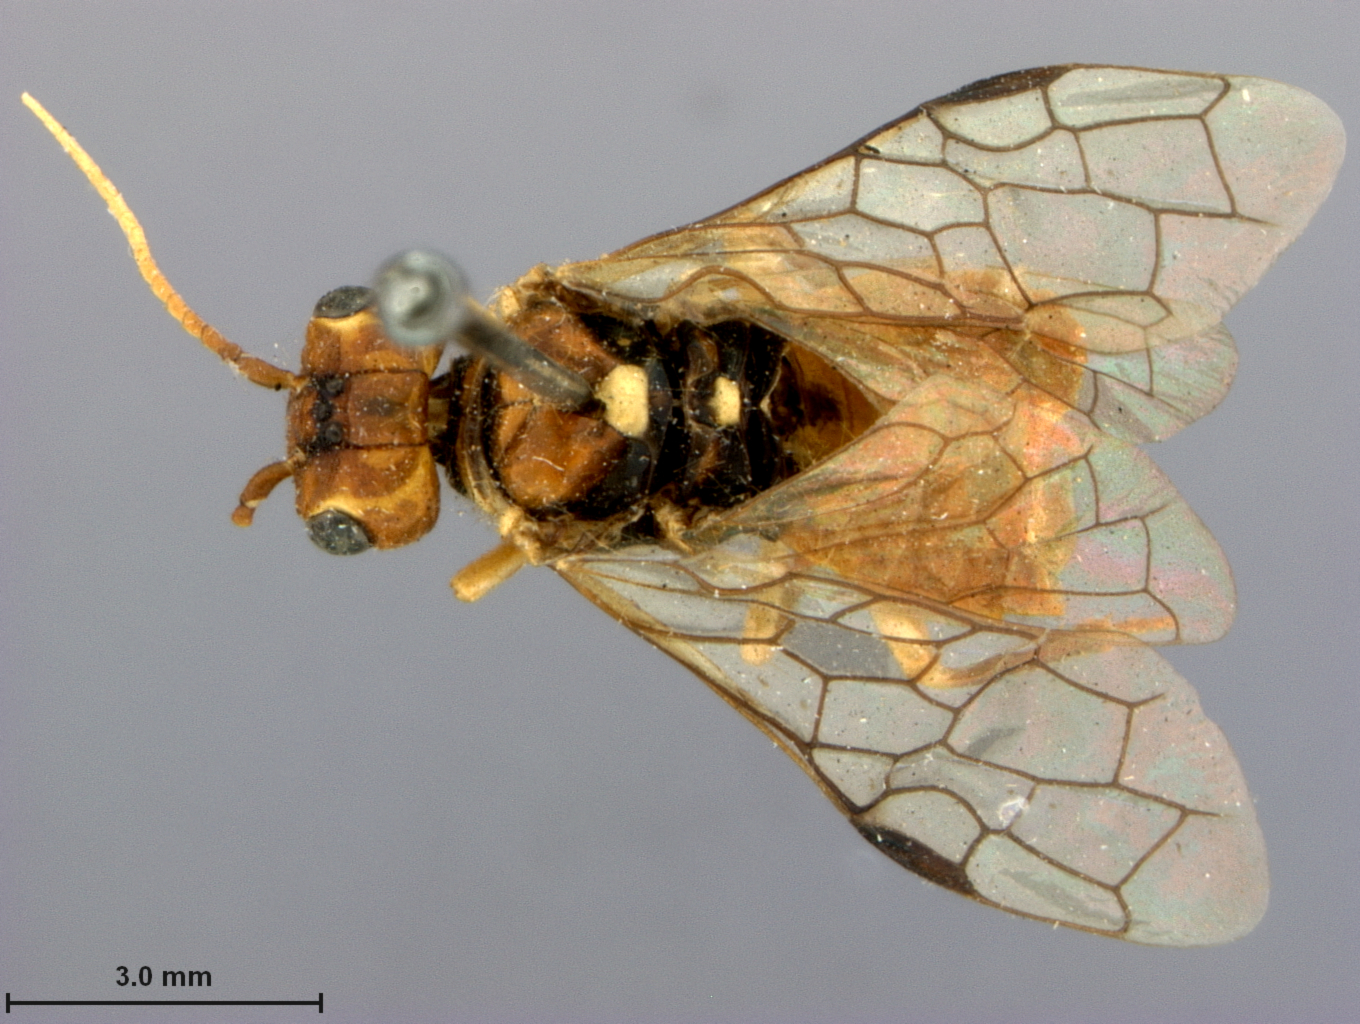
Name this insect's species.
Pamphilius vernalis
